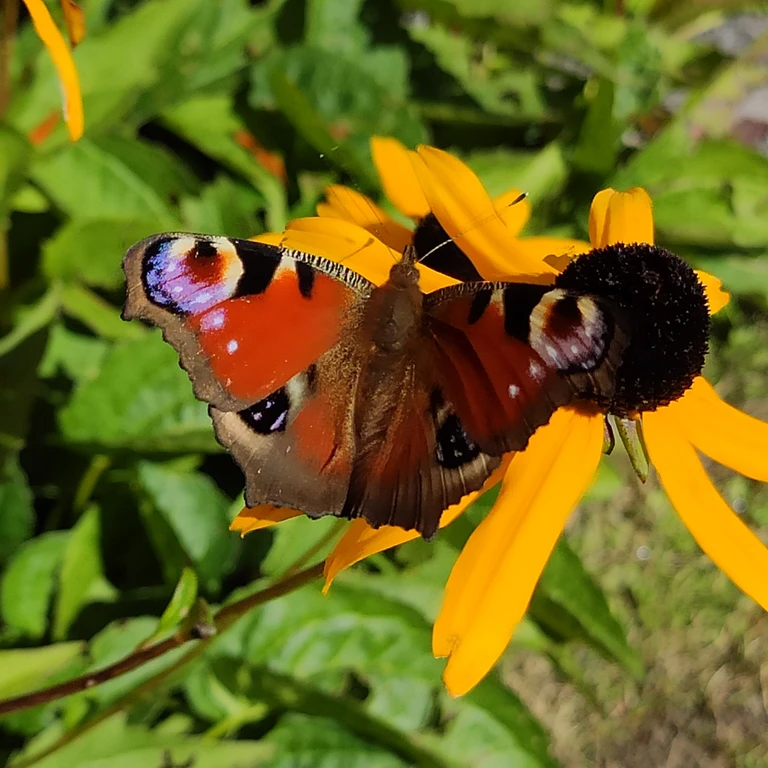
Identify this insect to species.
Aglais io
